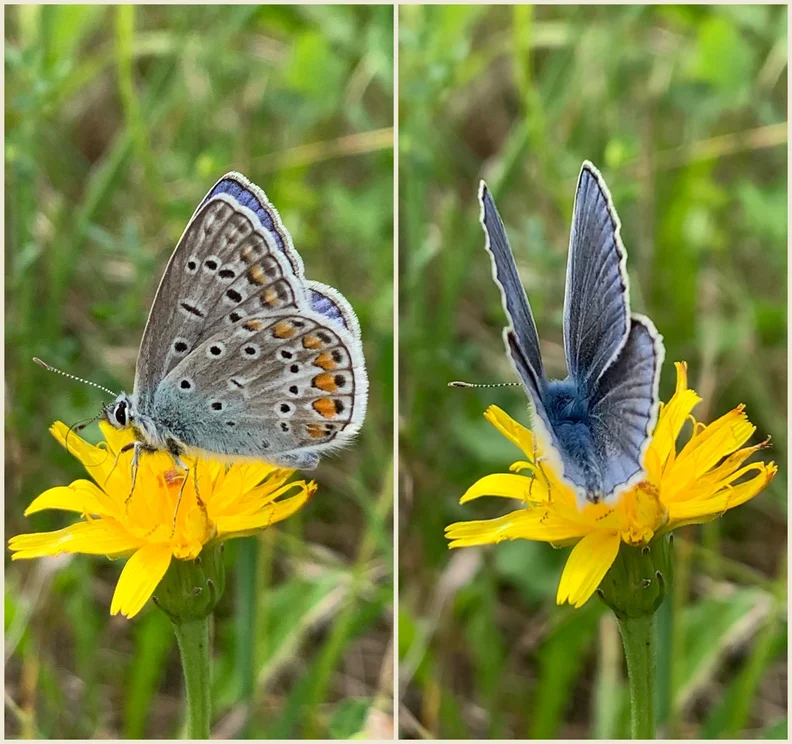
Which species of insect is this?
Polyommatus icarus
